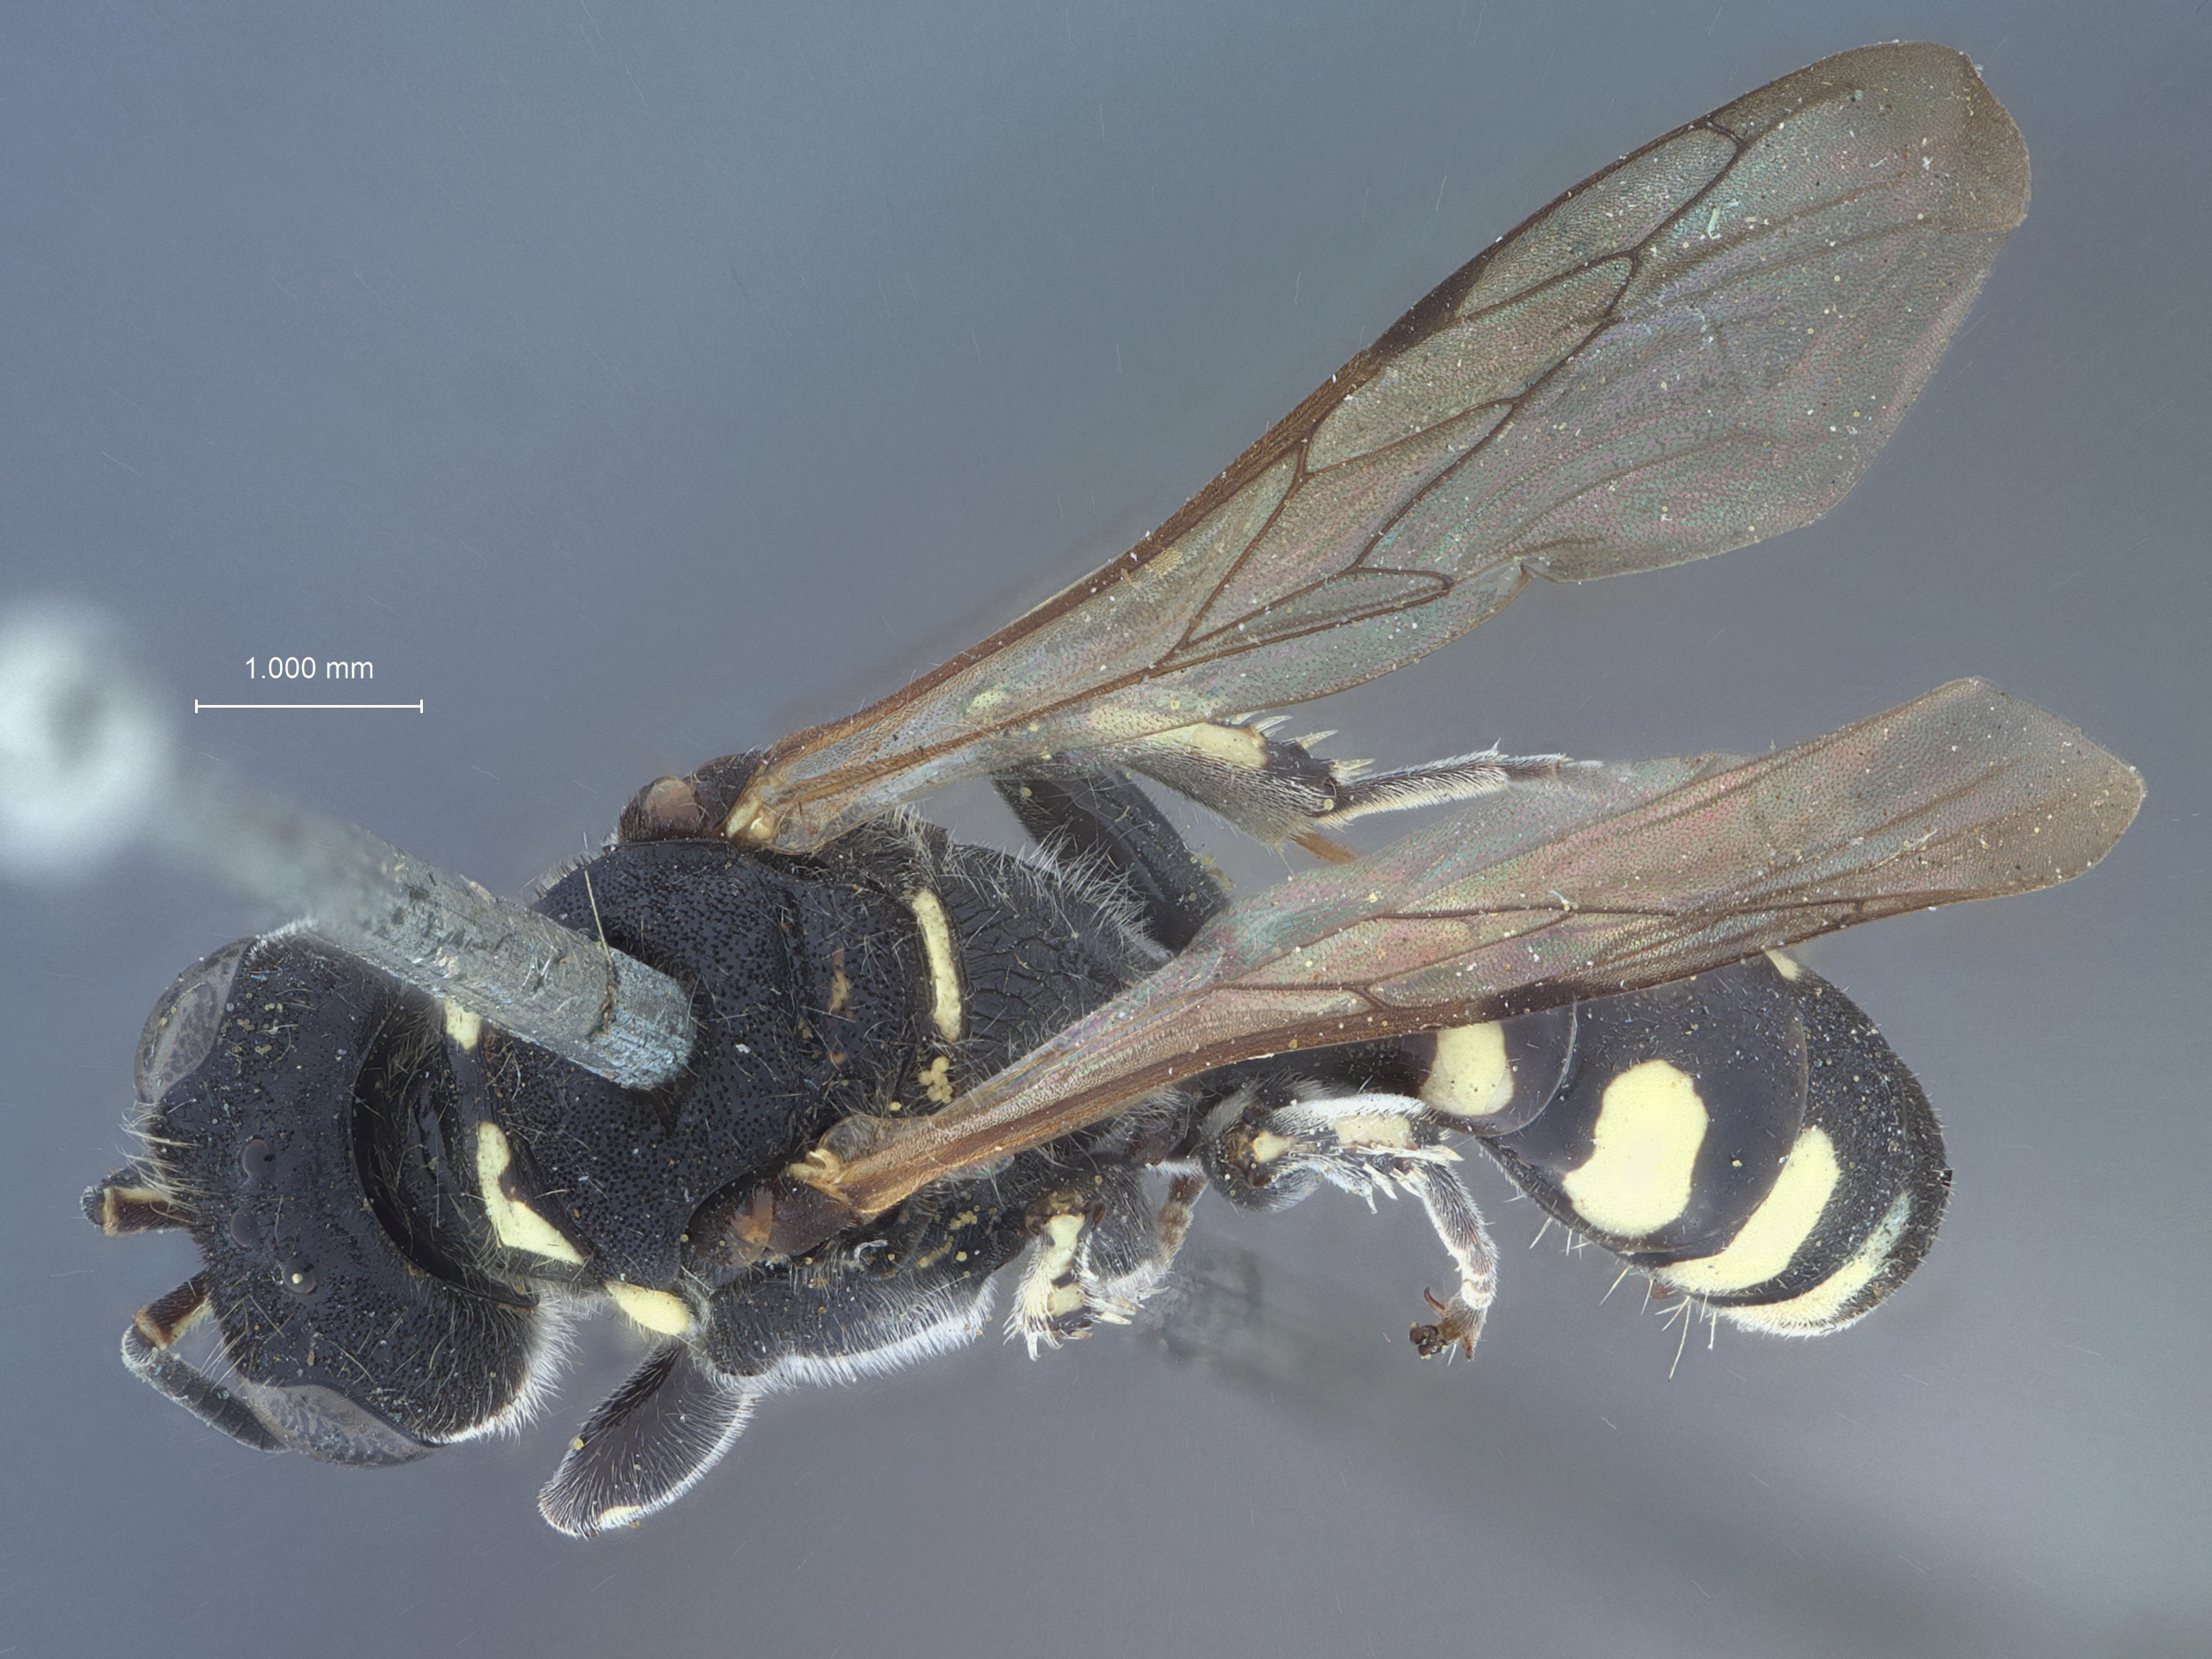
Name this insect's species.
Thyreopus venator
